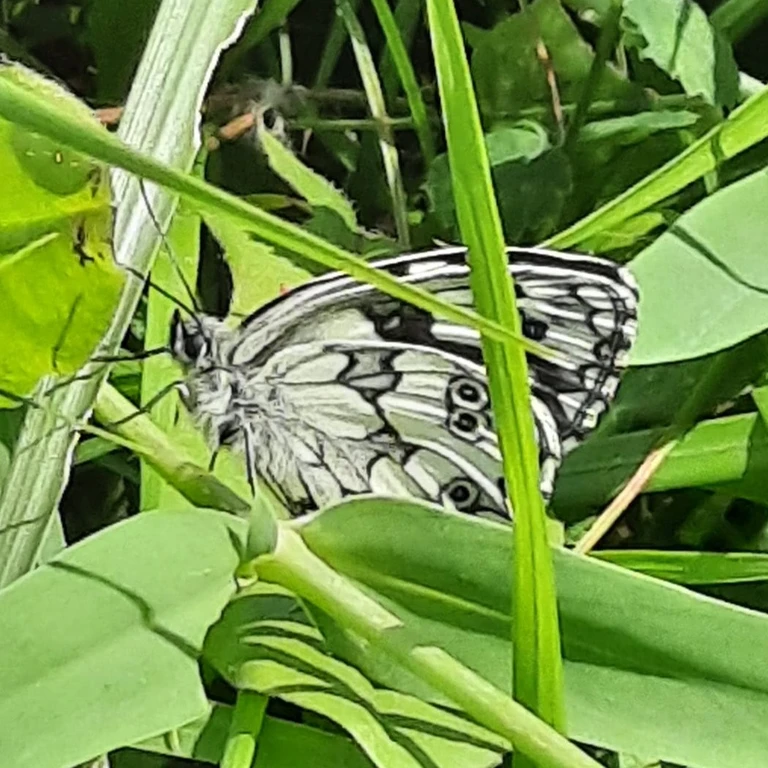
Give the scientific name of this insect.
Melanargia galathea
